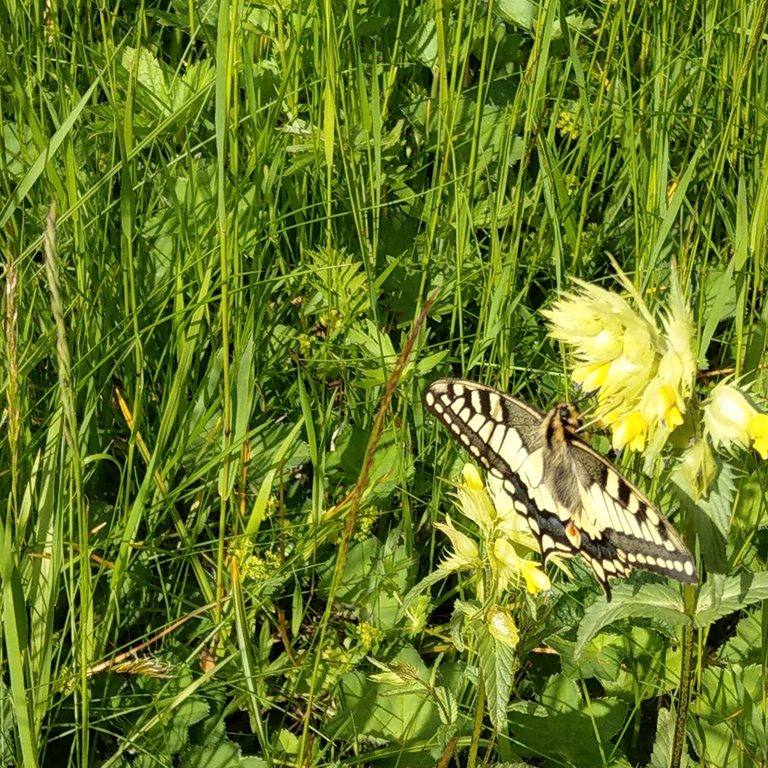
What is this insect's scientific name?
Papilio machaon
